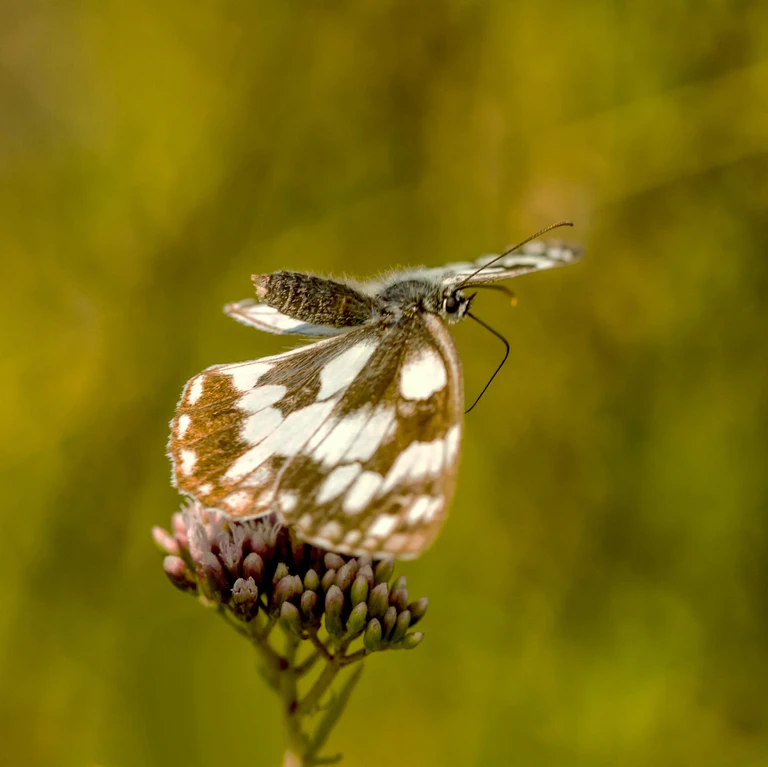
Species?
Melanargia galathea
